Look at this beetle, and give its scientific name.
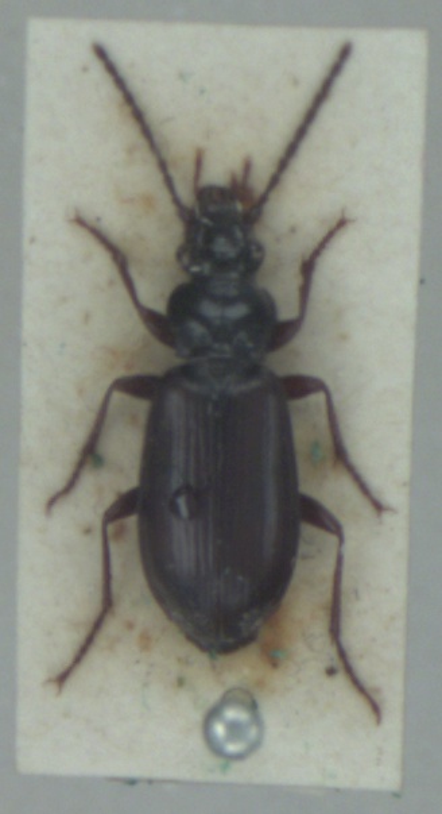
Patrobus septentrionis
